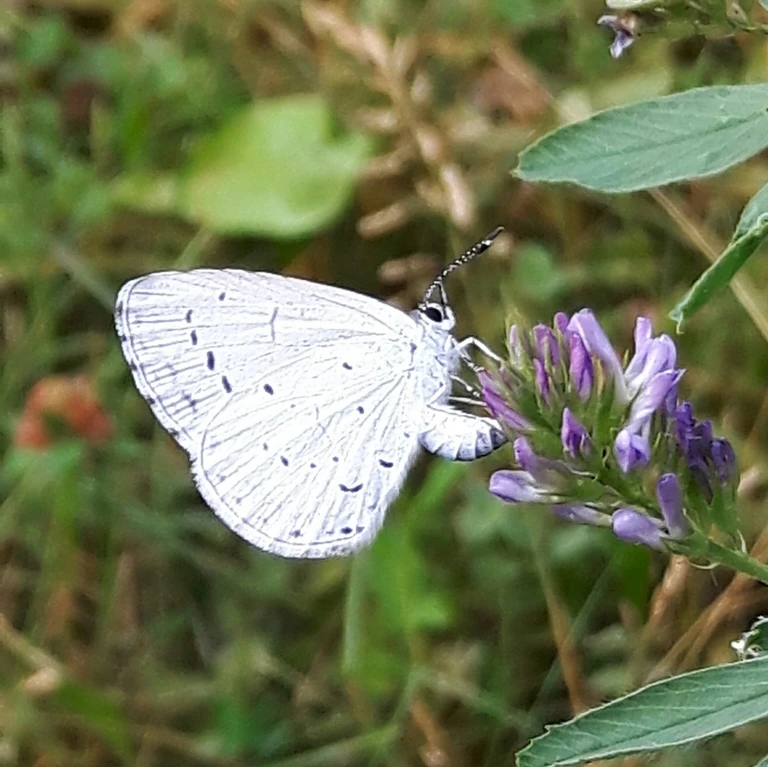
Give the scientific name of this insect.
Celastrina argiolus
